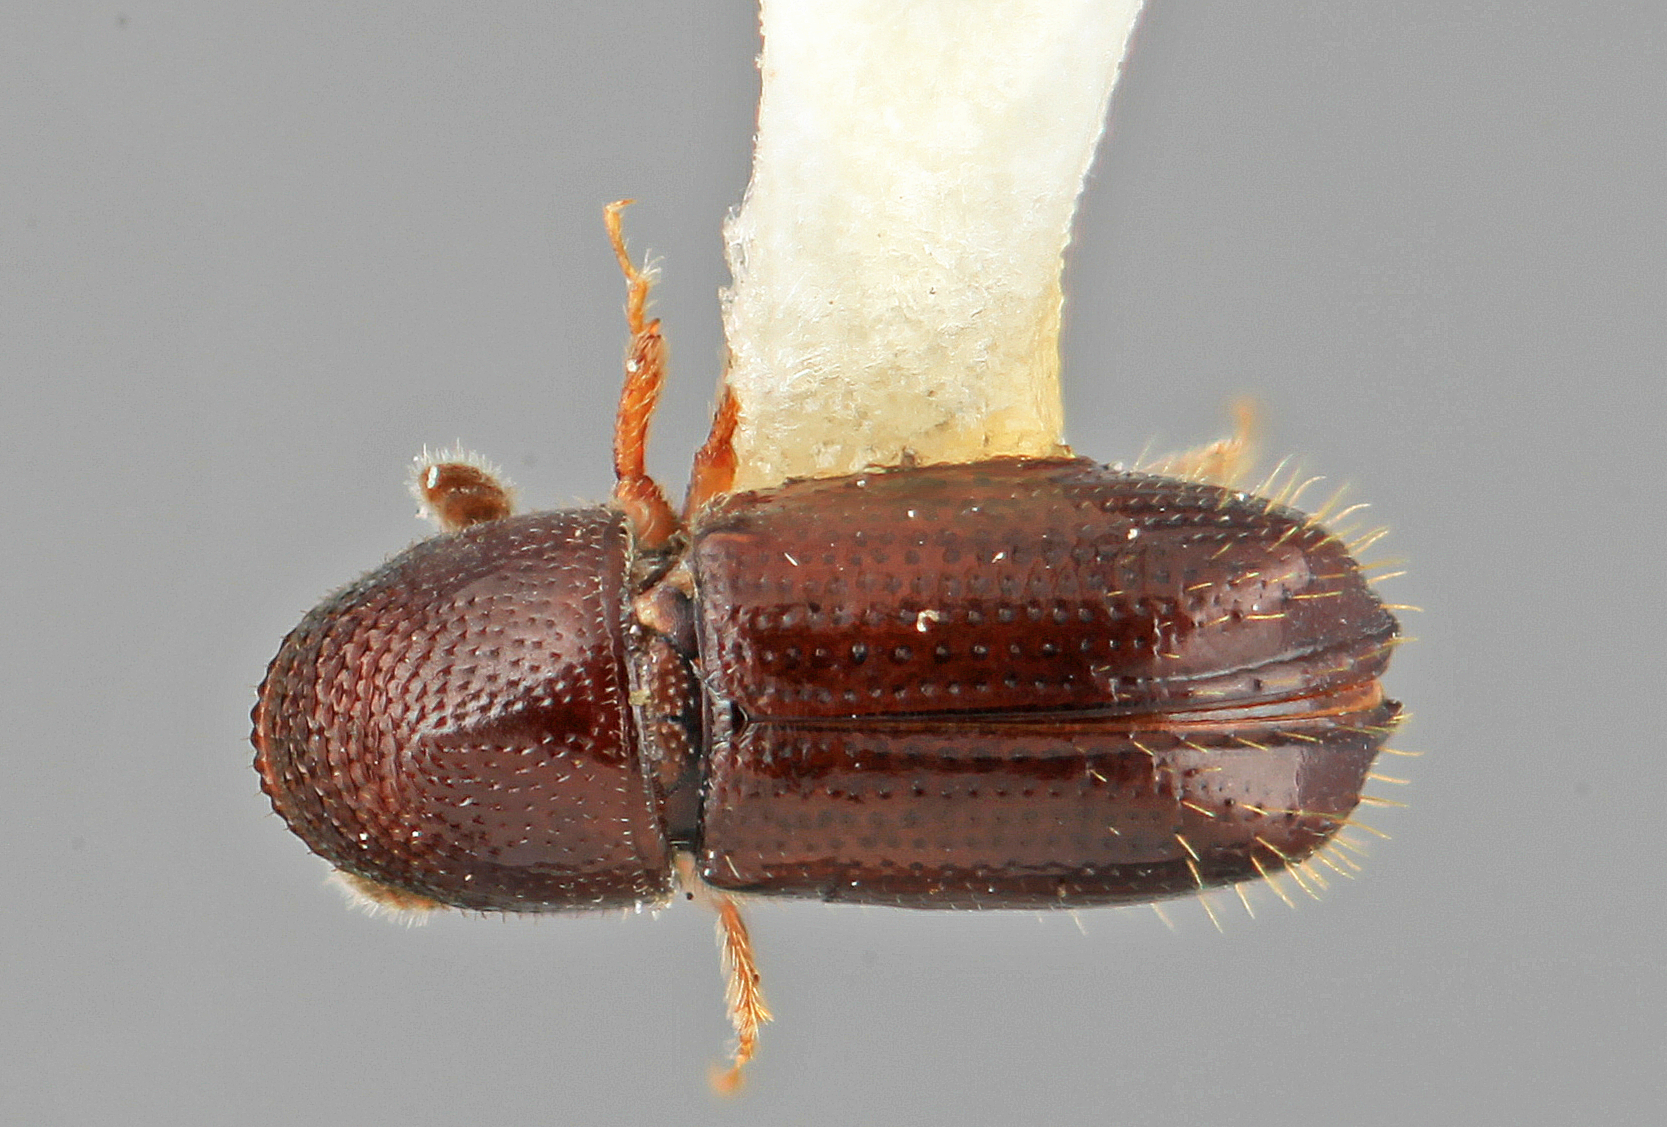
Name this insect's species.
Pityophthorus opacifrons
